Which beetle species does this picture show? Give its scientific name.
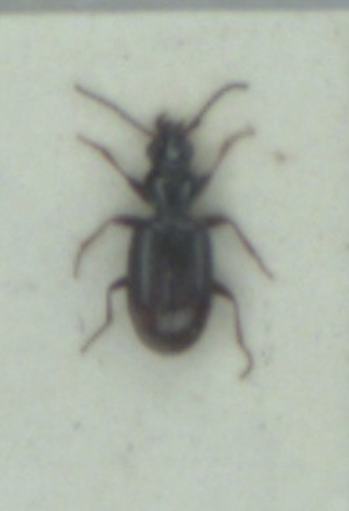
Bembidion normannum
